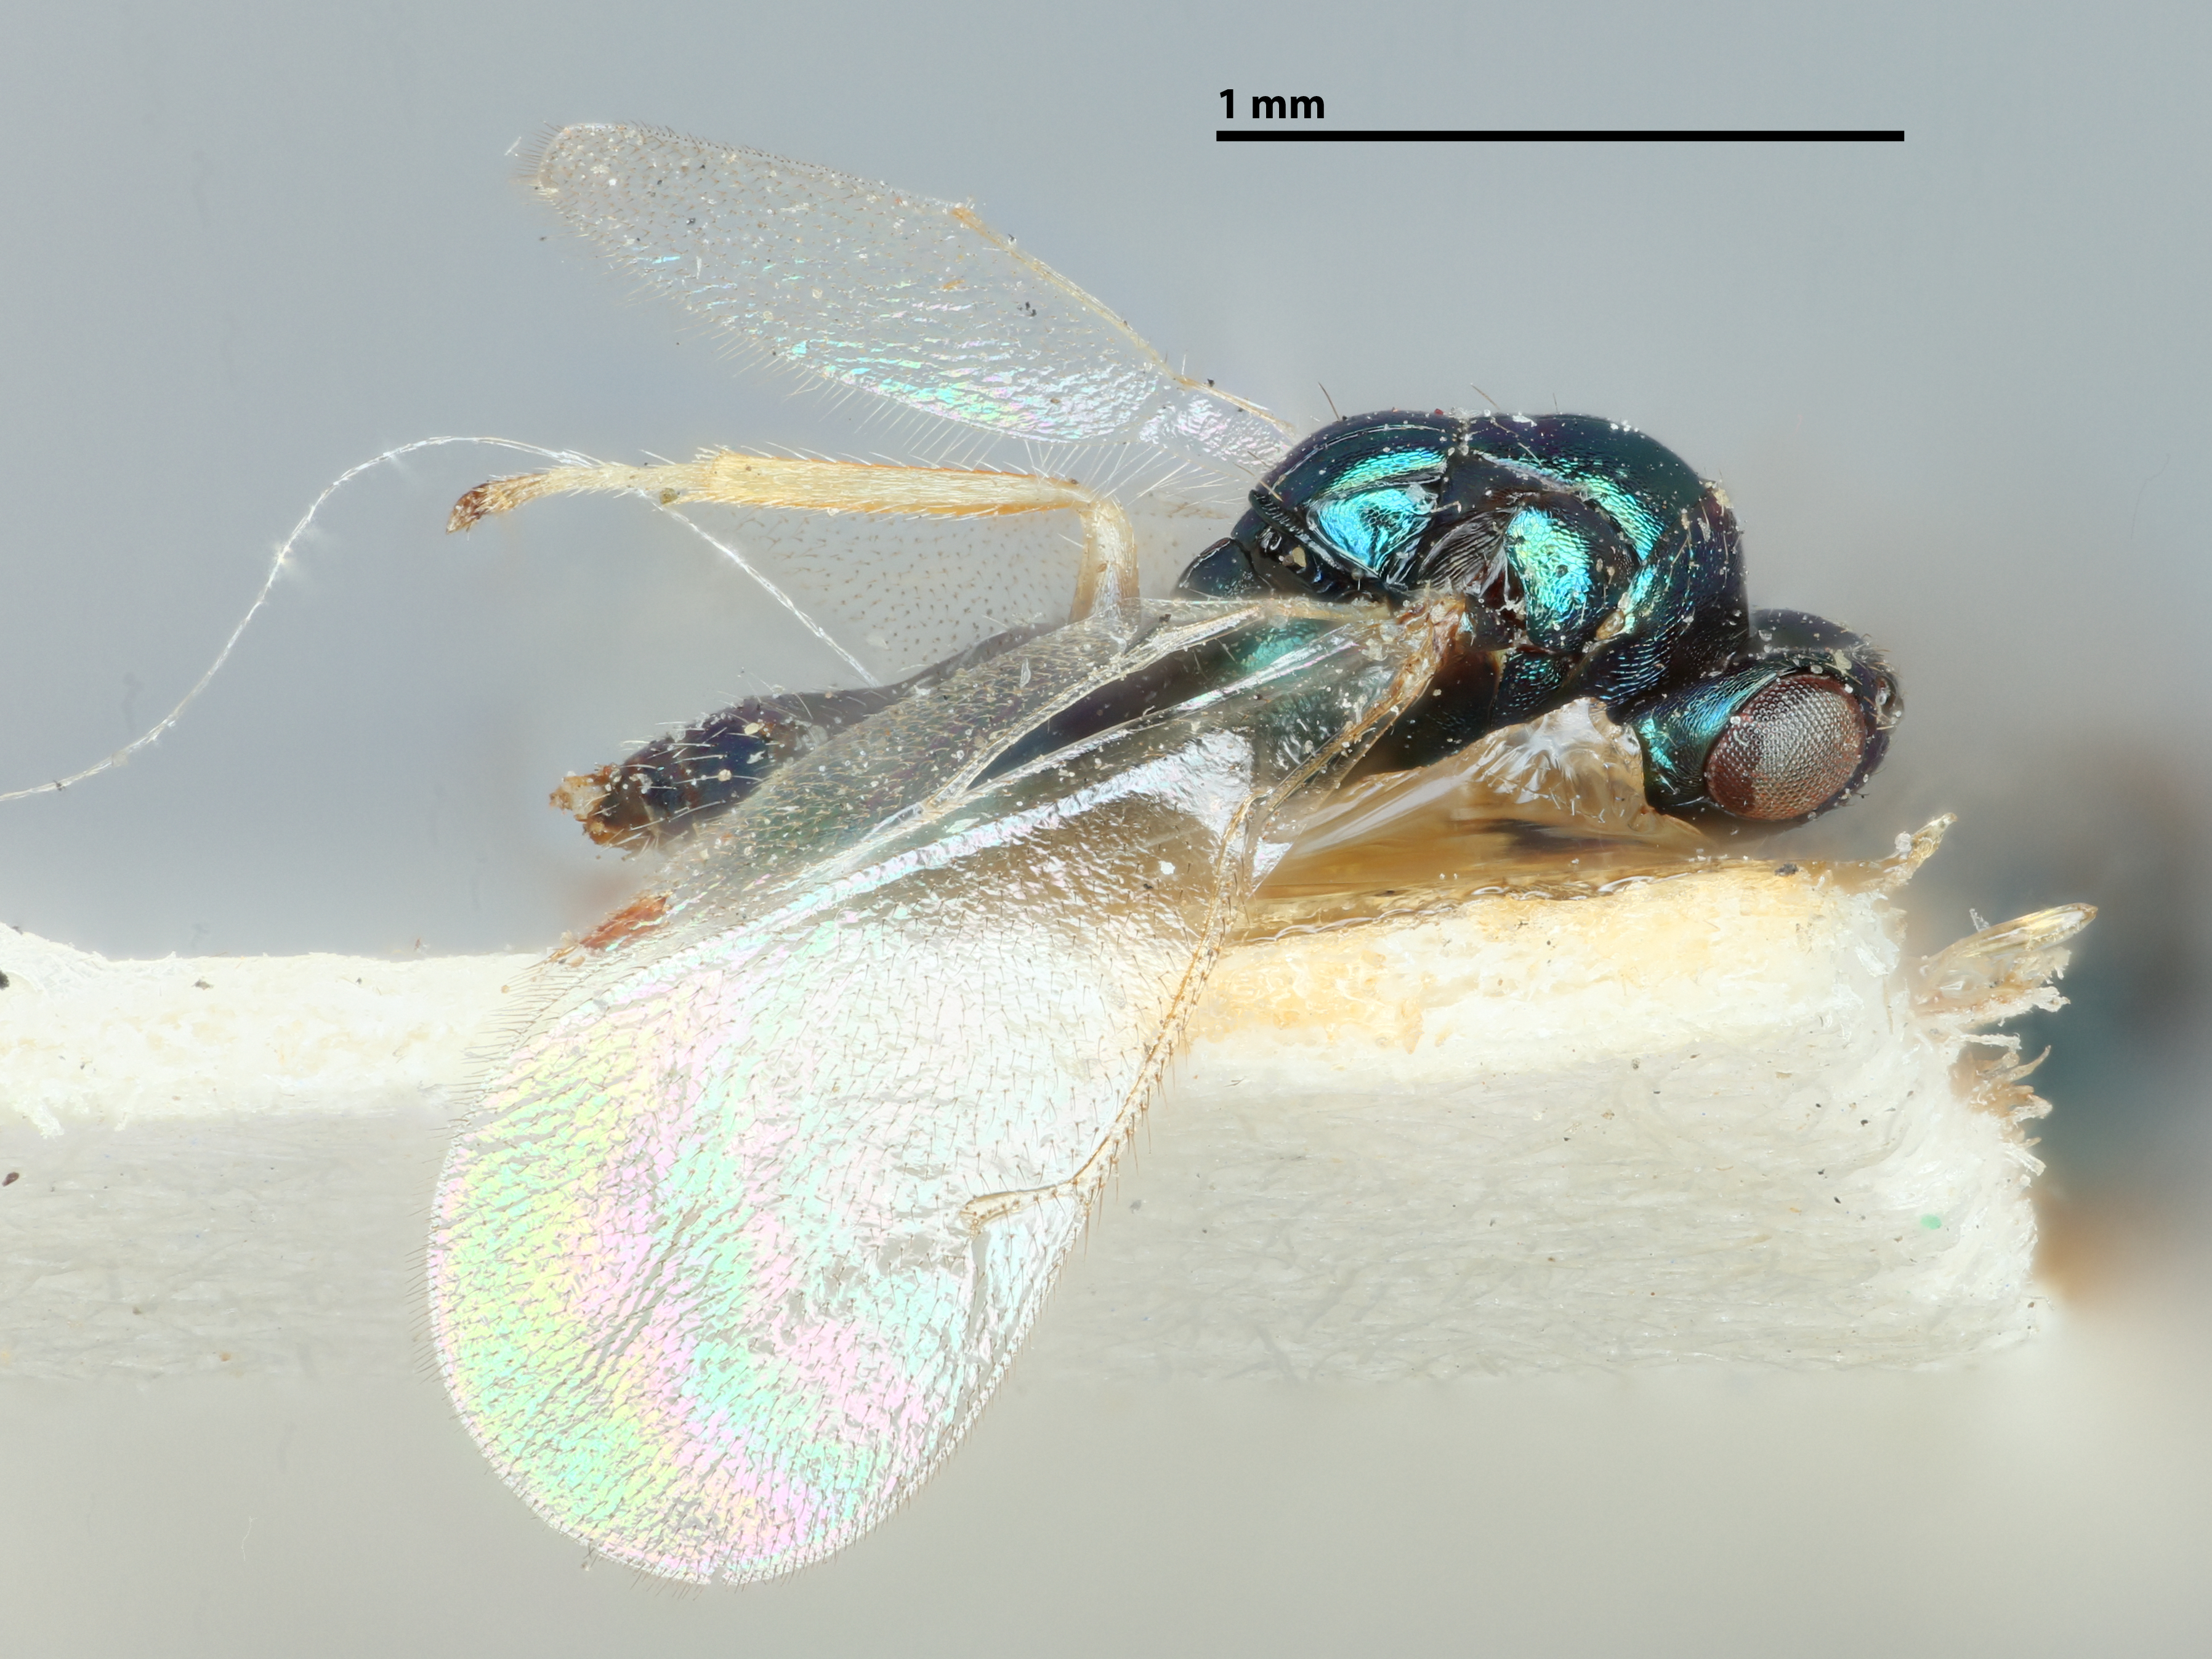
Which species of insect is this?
Hyperteles hylotomae
